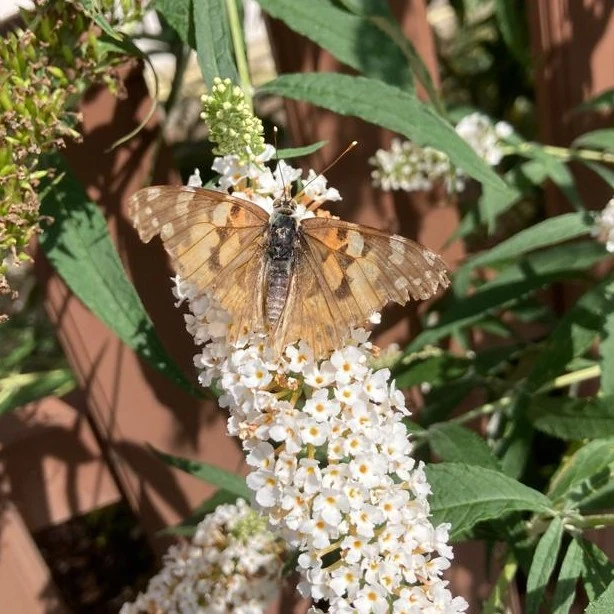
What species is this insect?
Vanessa cardui
